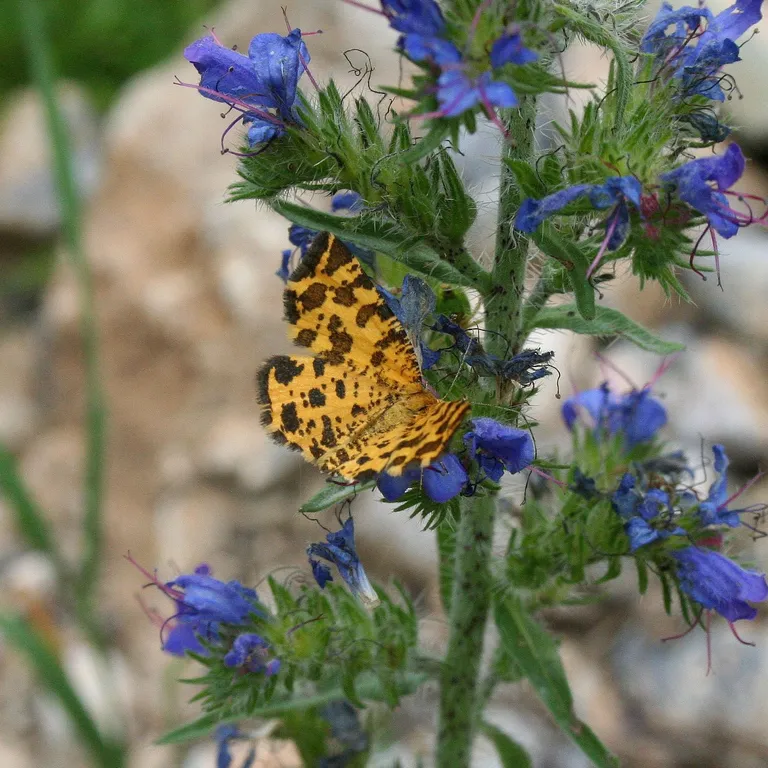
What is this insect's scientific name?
Pseudopanthera macularia
